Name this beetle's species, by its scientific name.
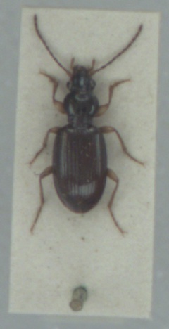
Sinechostictus stomoides
